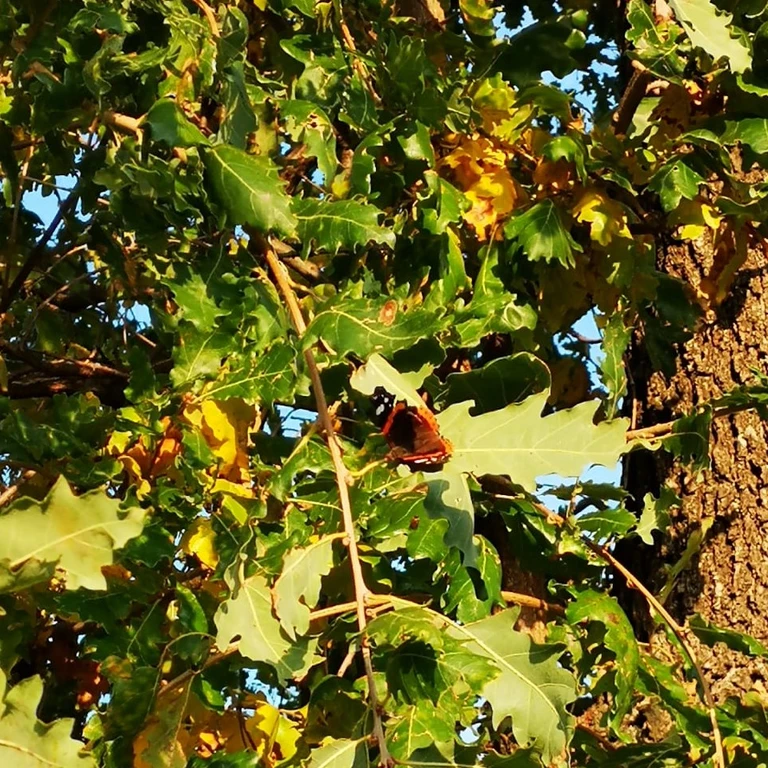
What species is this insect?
Vanessa atalanta
